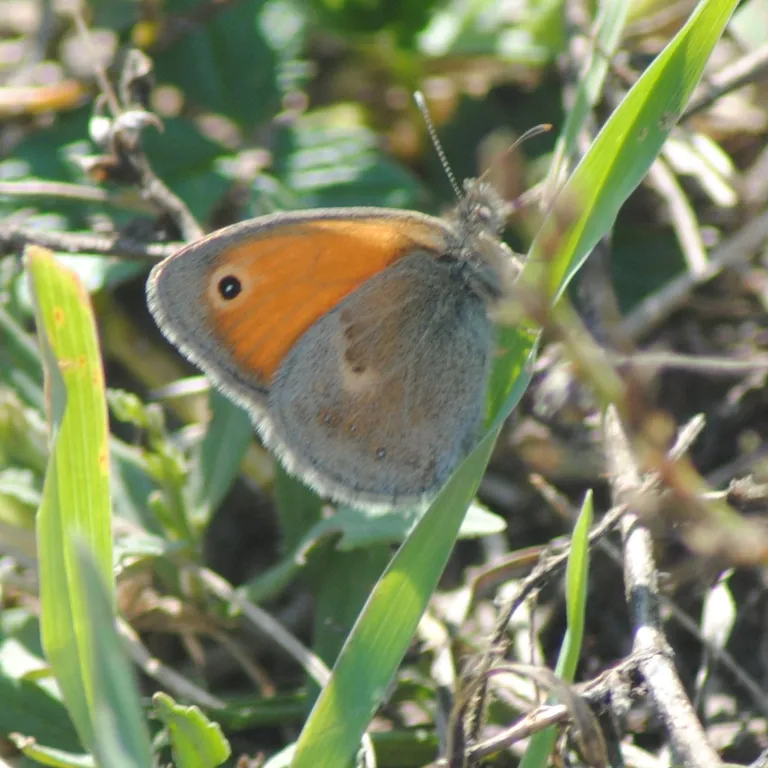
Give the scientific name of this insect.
Coenonympha pamphilus
